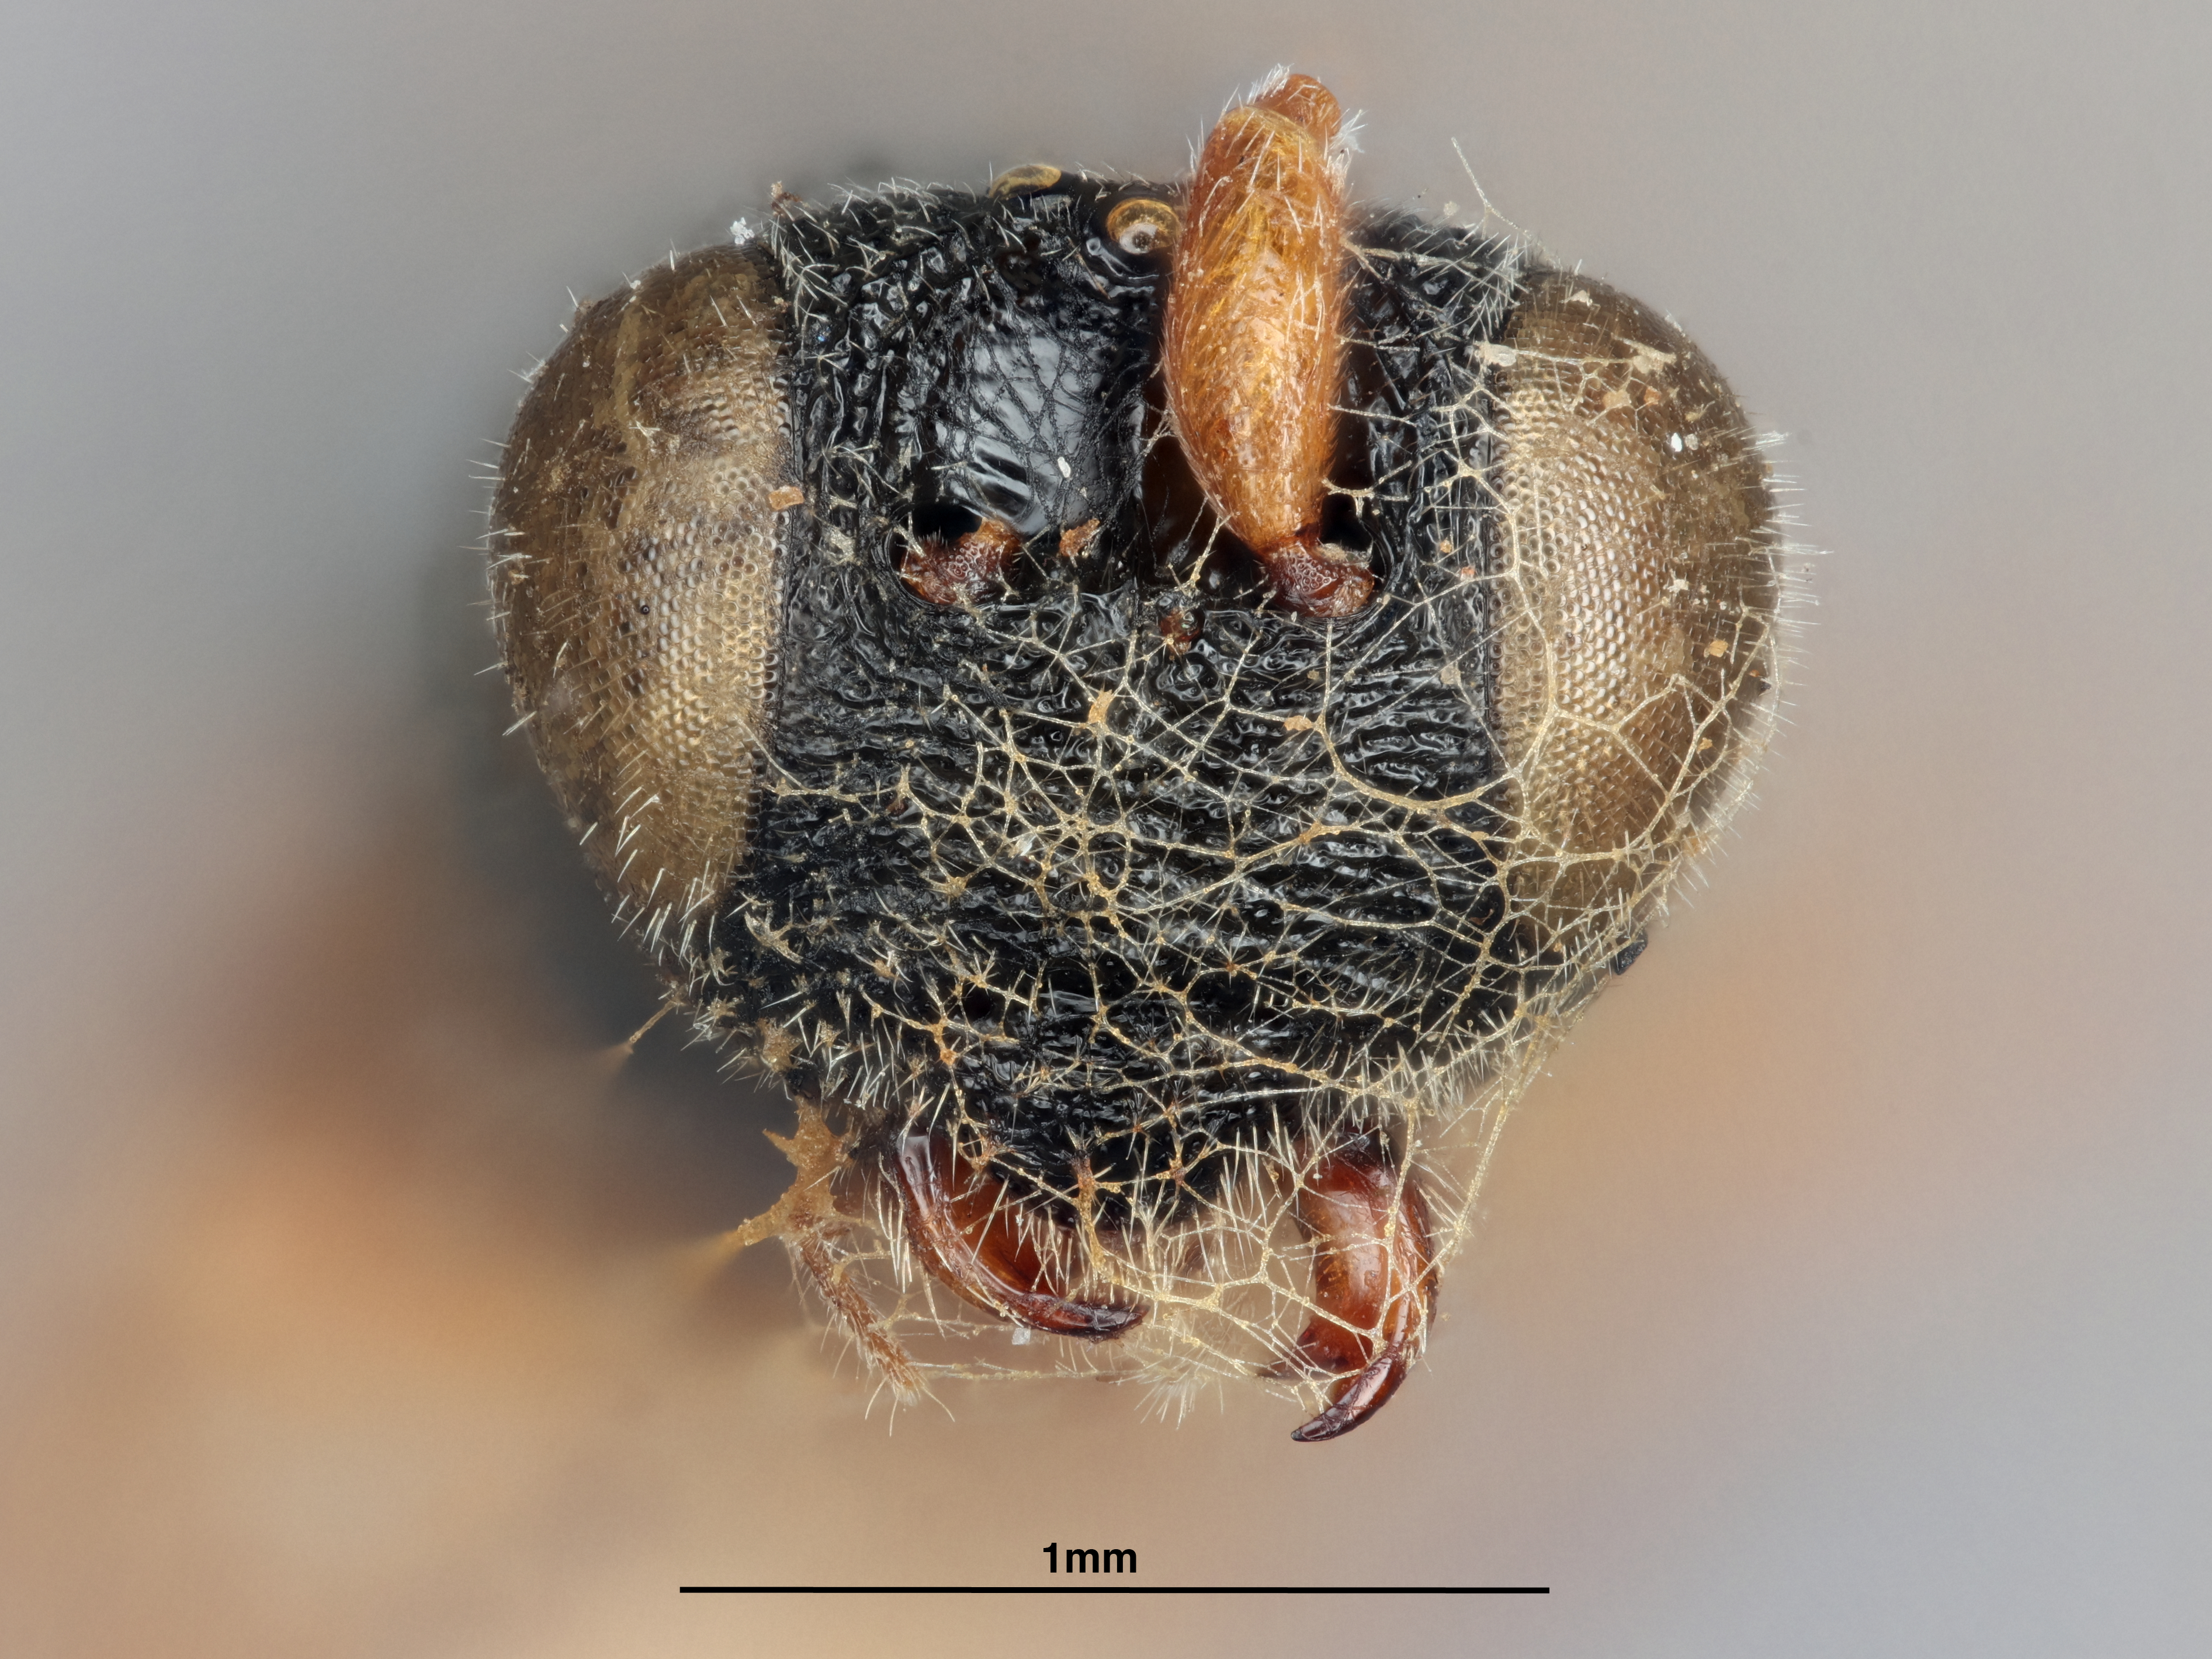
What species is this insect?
Megachelonus rectangularis
